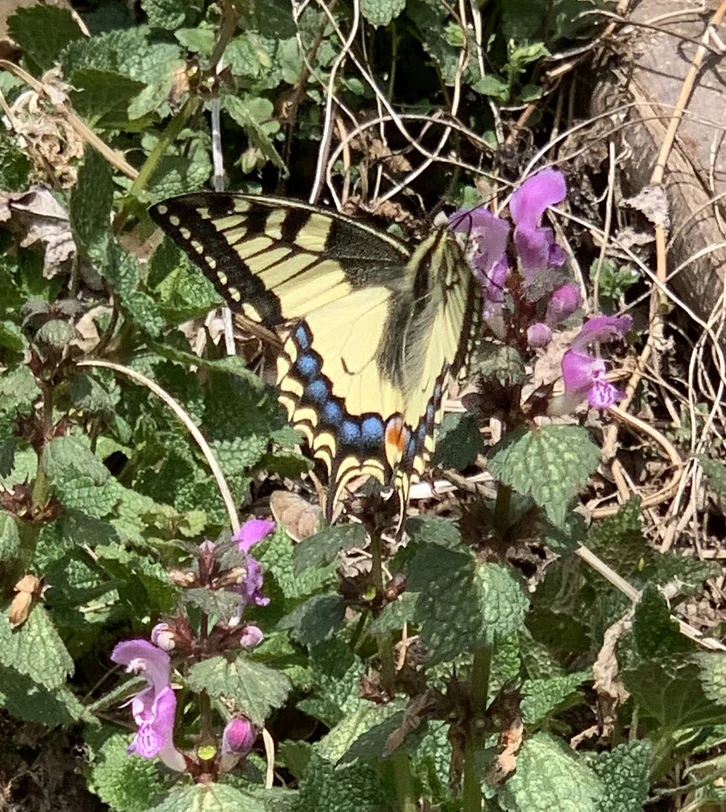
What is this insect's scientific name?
Papilio machaon
